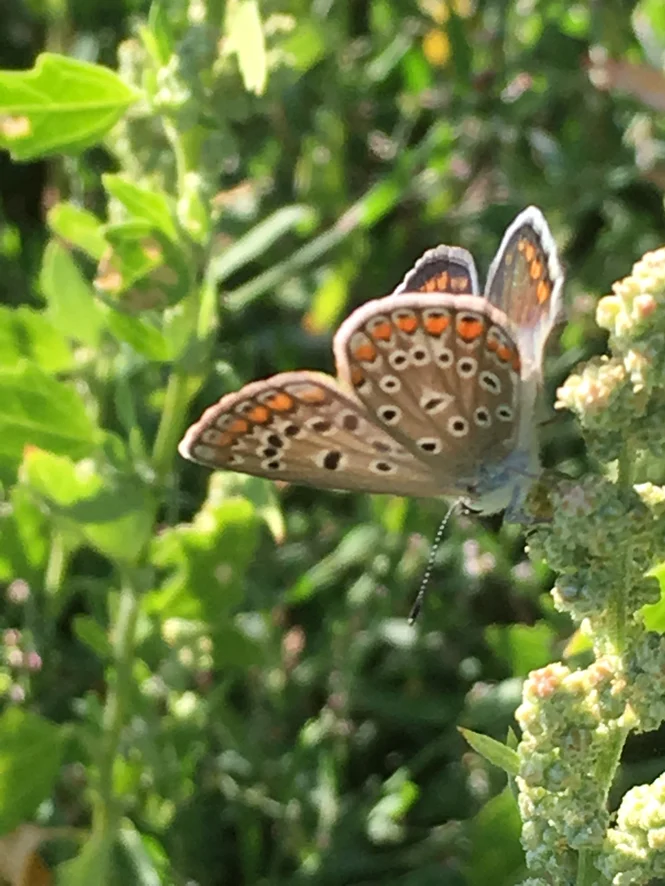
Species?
Polyommatus icarus
